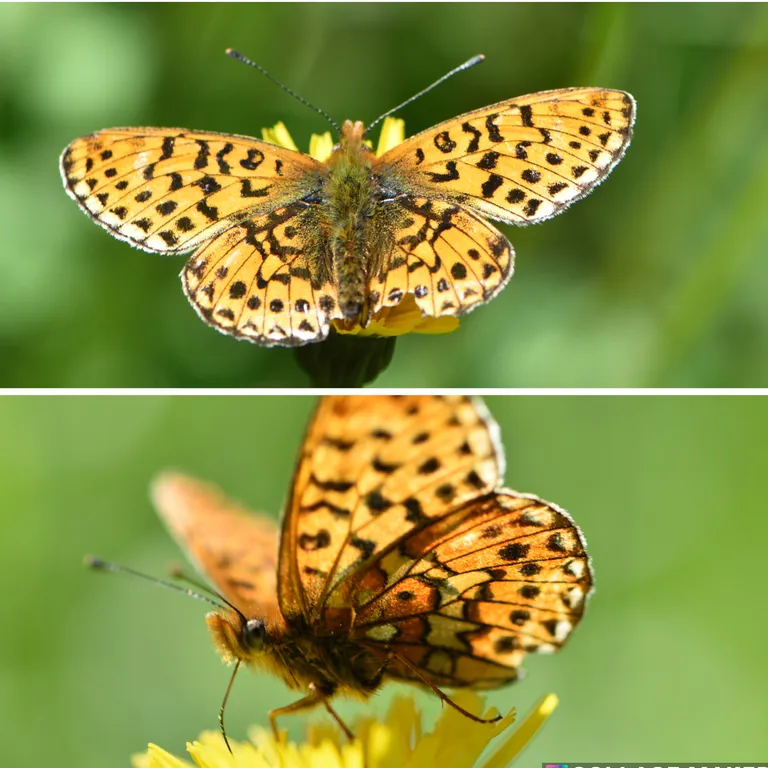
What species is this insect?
Boloria euphrosyne (also Clossiana euphrosyne)
